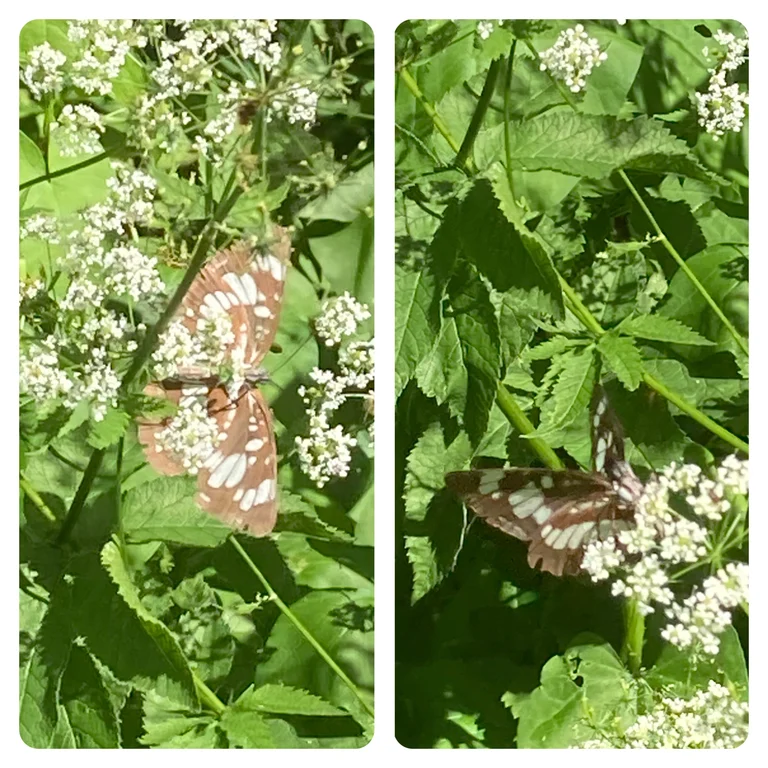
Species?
Neptis rivularis
